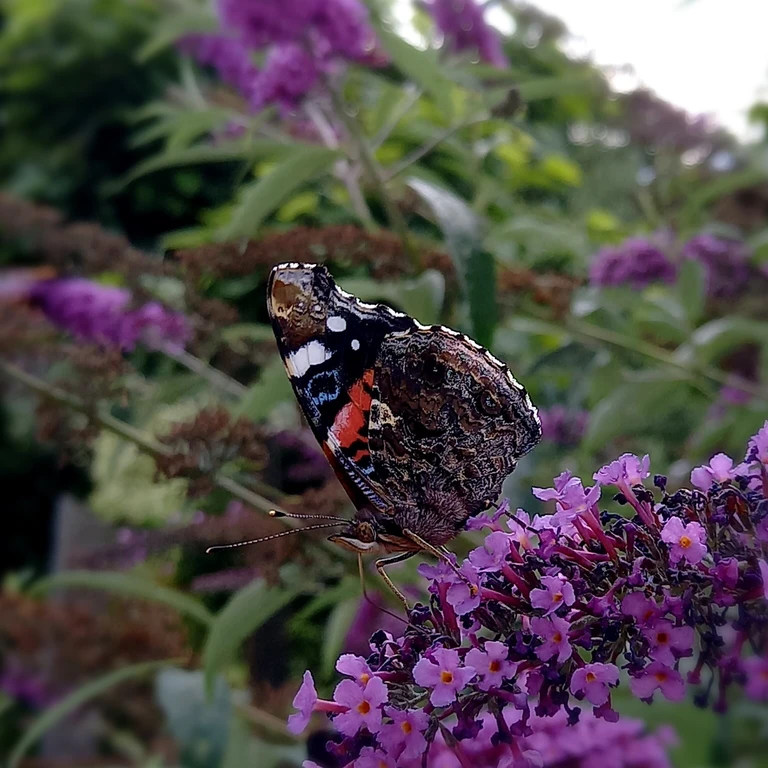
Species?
Vanessa atalanta
